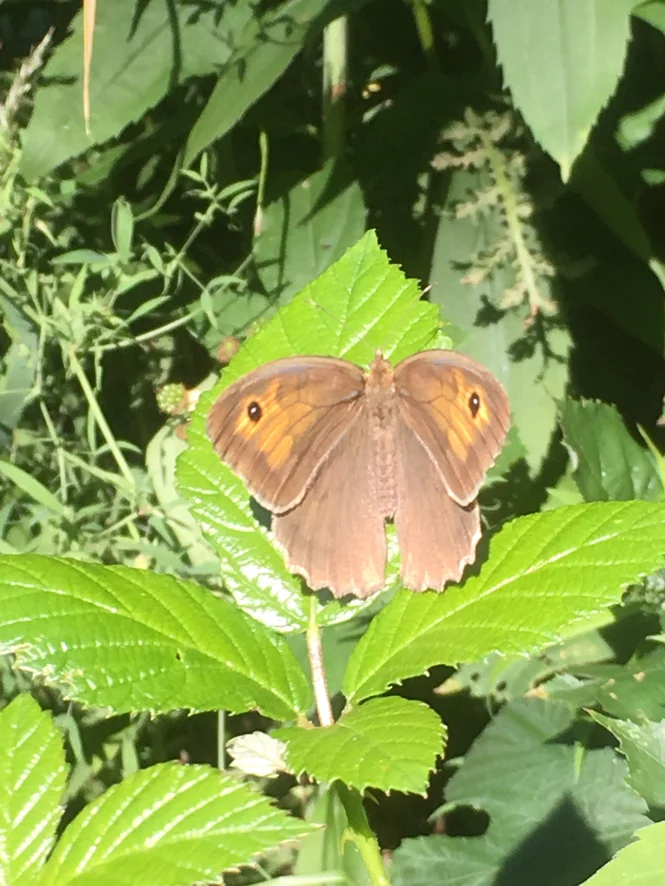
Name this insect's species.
Maniola jurtina
